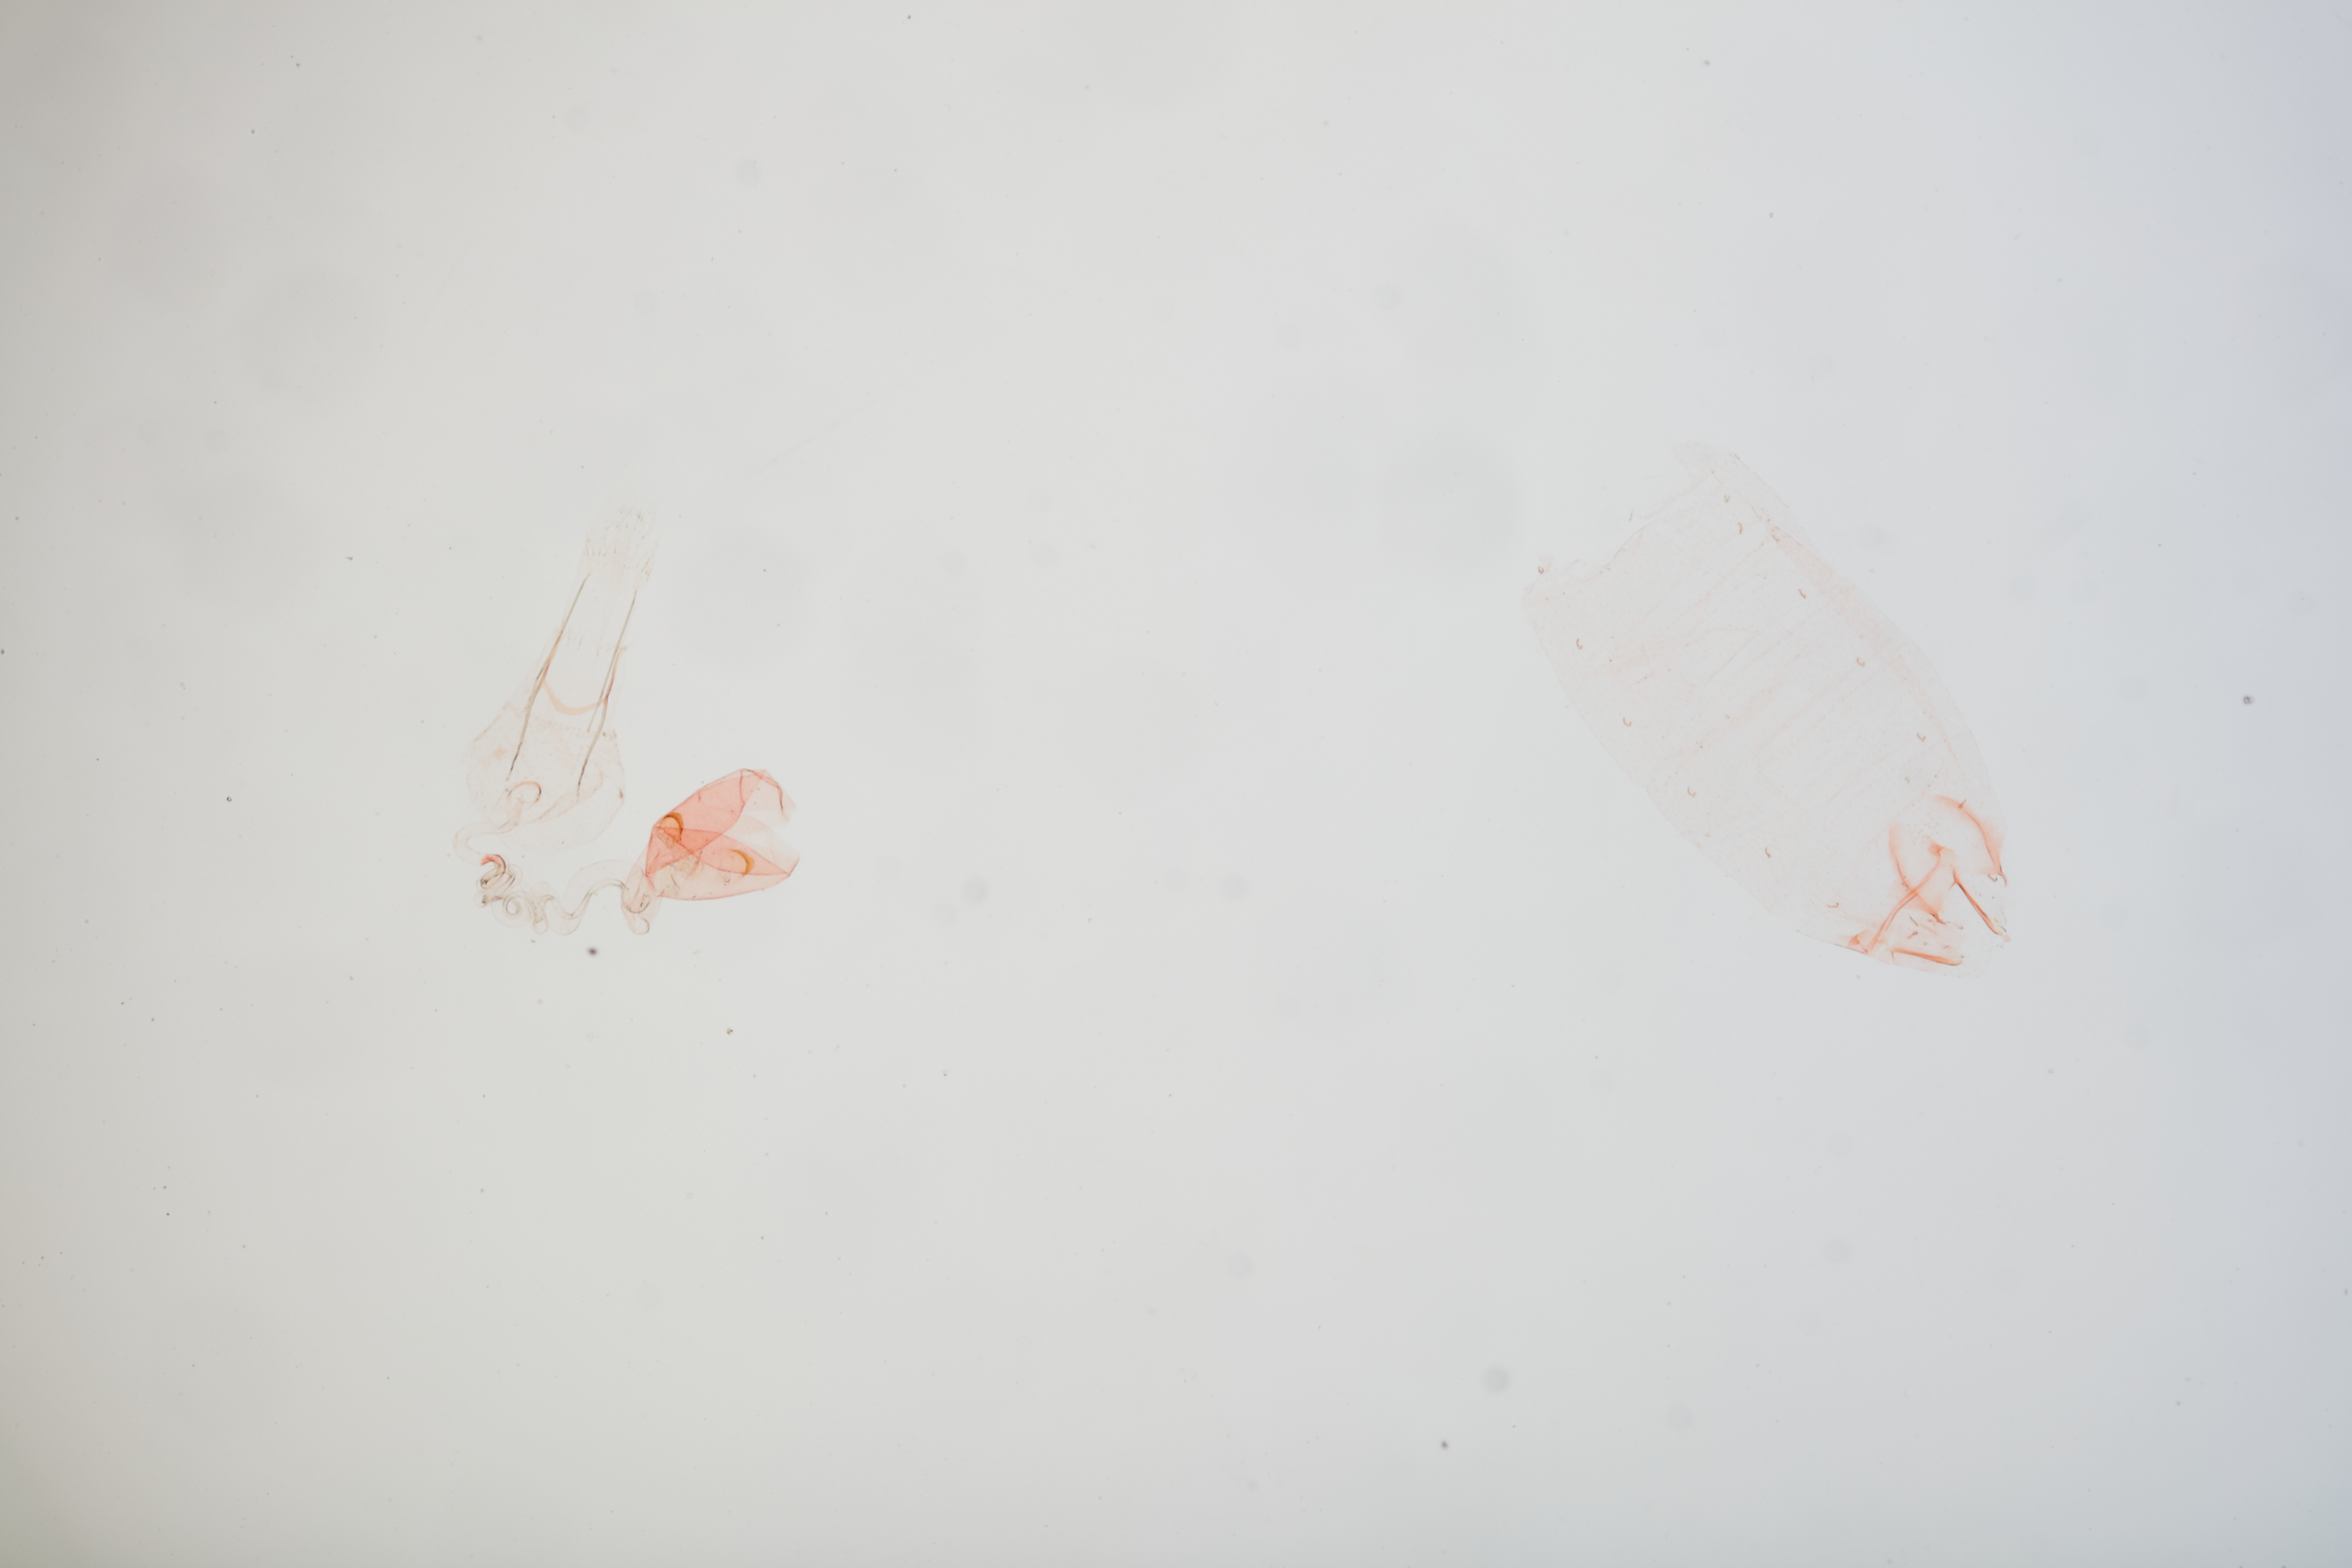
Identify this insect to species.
Periploca labes
